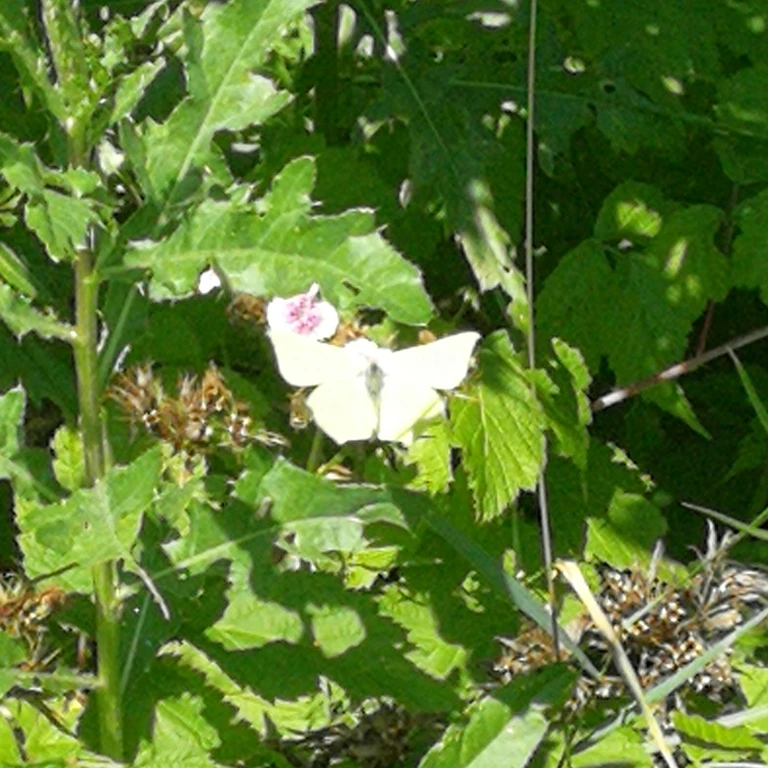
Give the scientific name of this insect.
Gonepteryx rhamni
